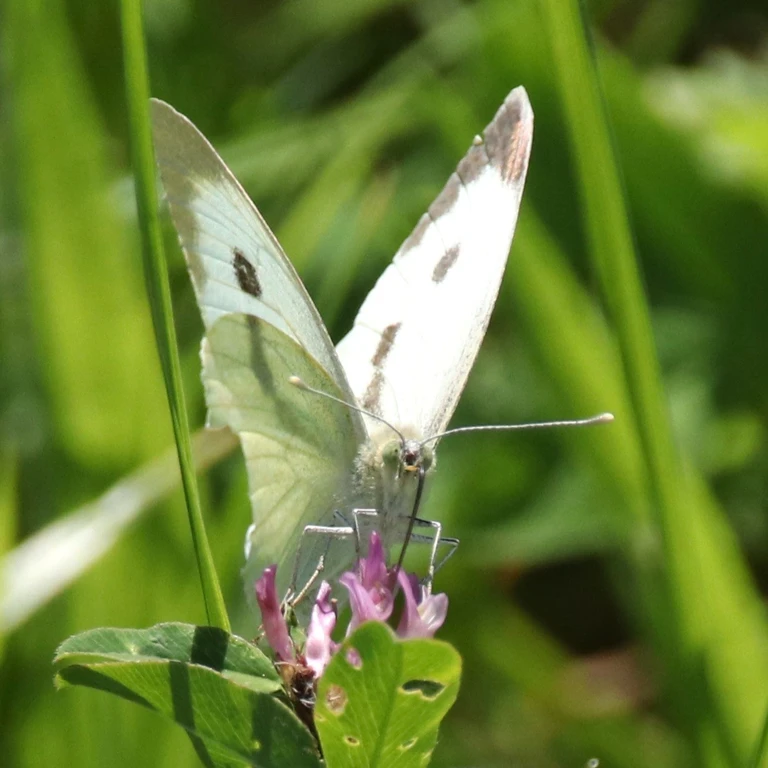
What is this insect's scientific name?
Pieris brassicae
